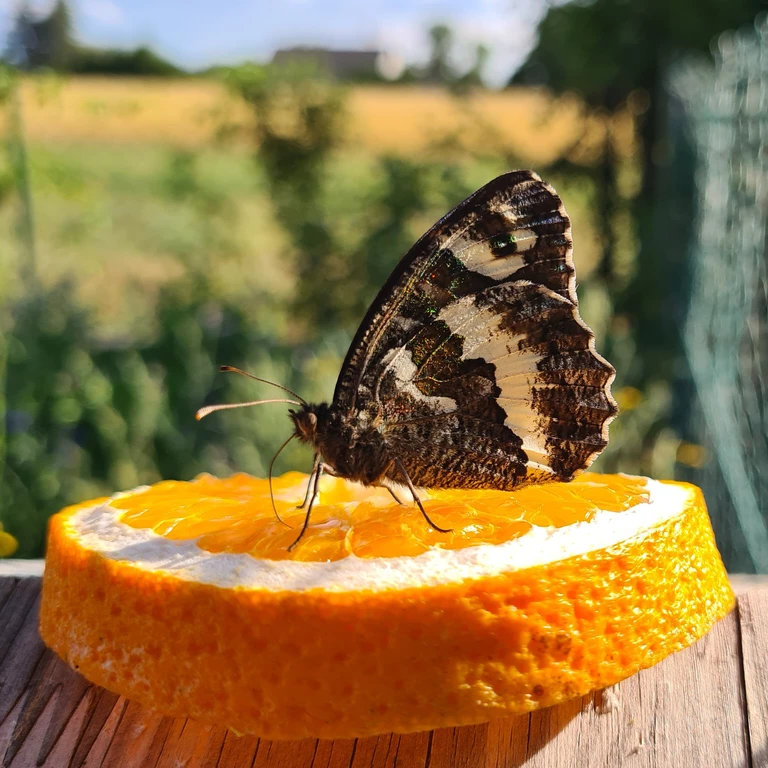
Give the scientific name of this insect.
Brintesia circe
